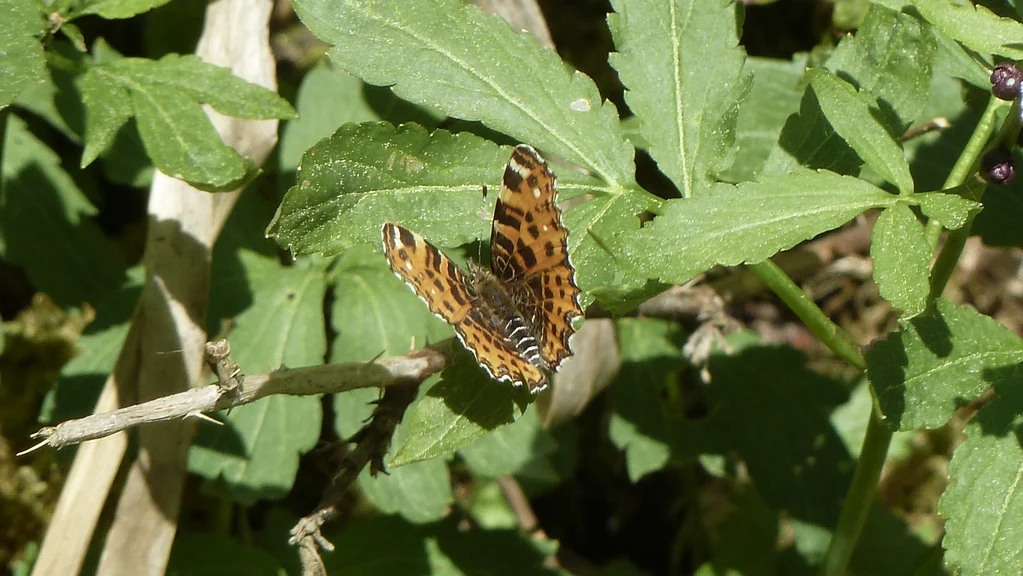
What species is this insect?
Araschnia levana
